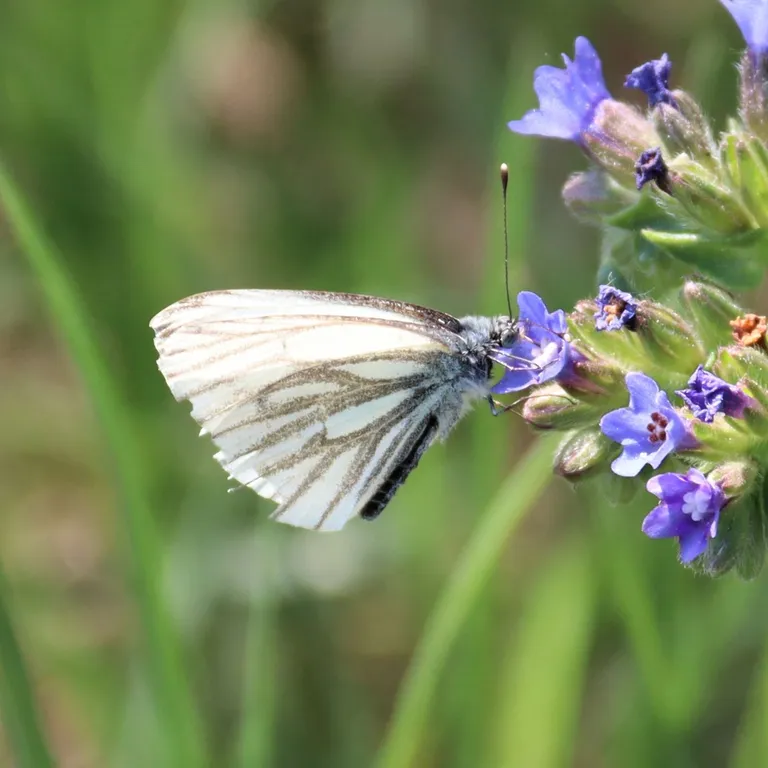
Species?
Pieris napi
